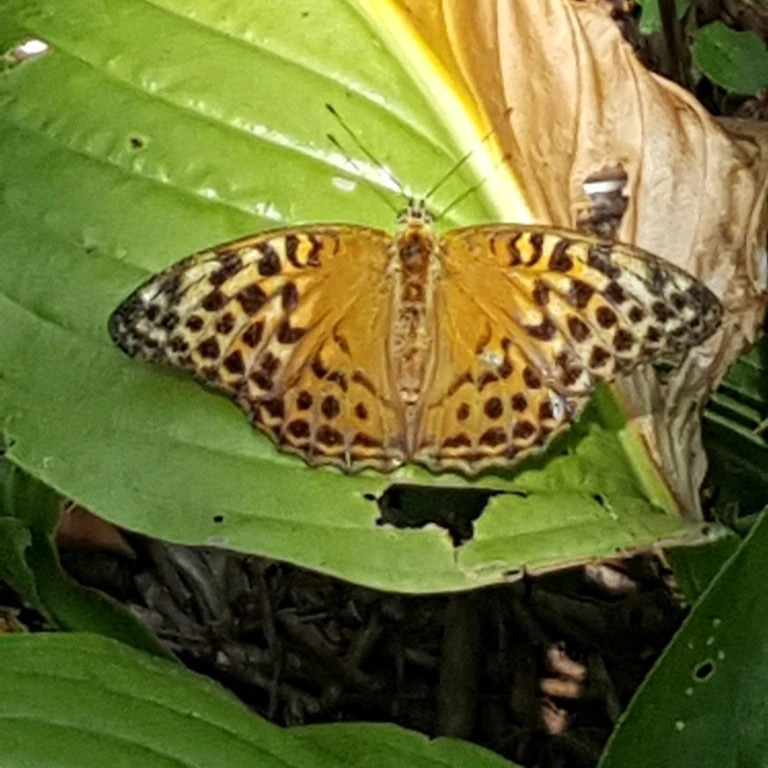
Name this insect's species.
Argynnis paphia
